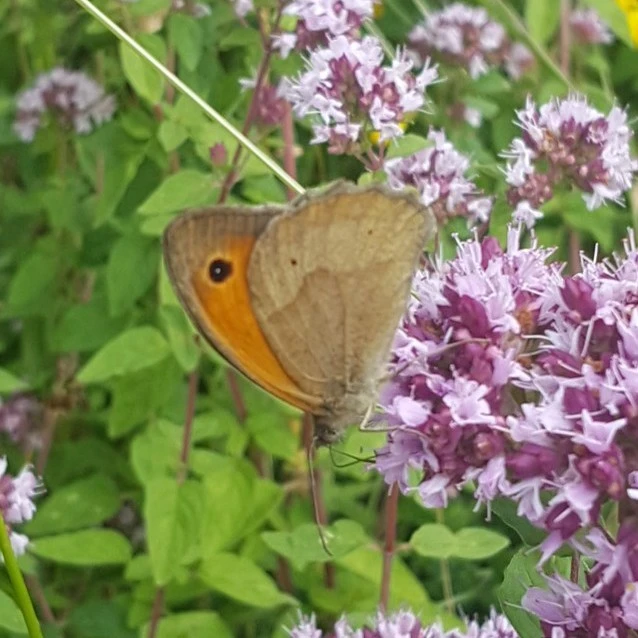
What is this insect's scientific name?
Maniola jurtina
